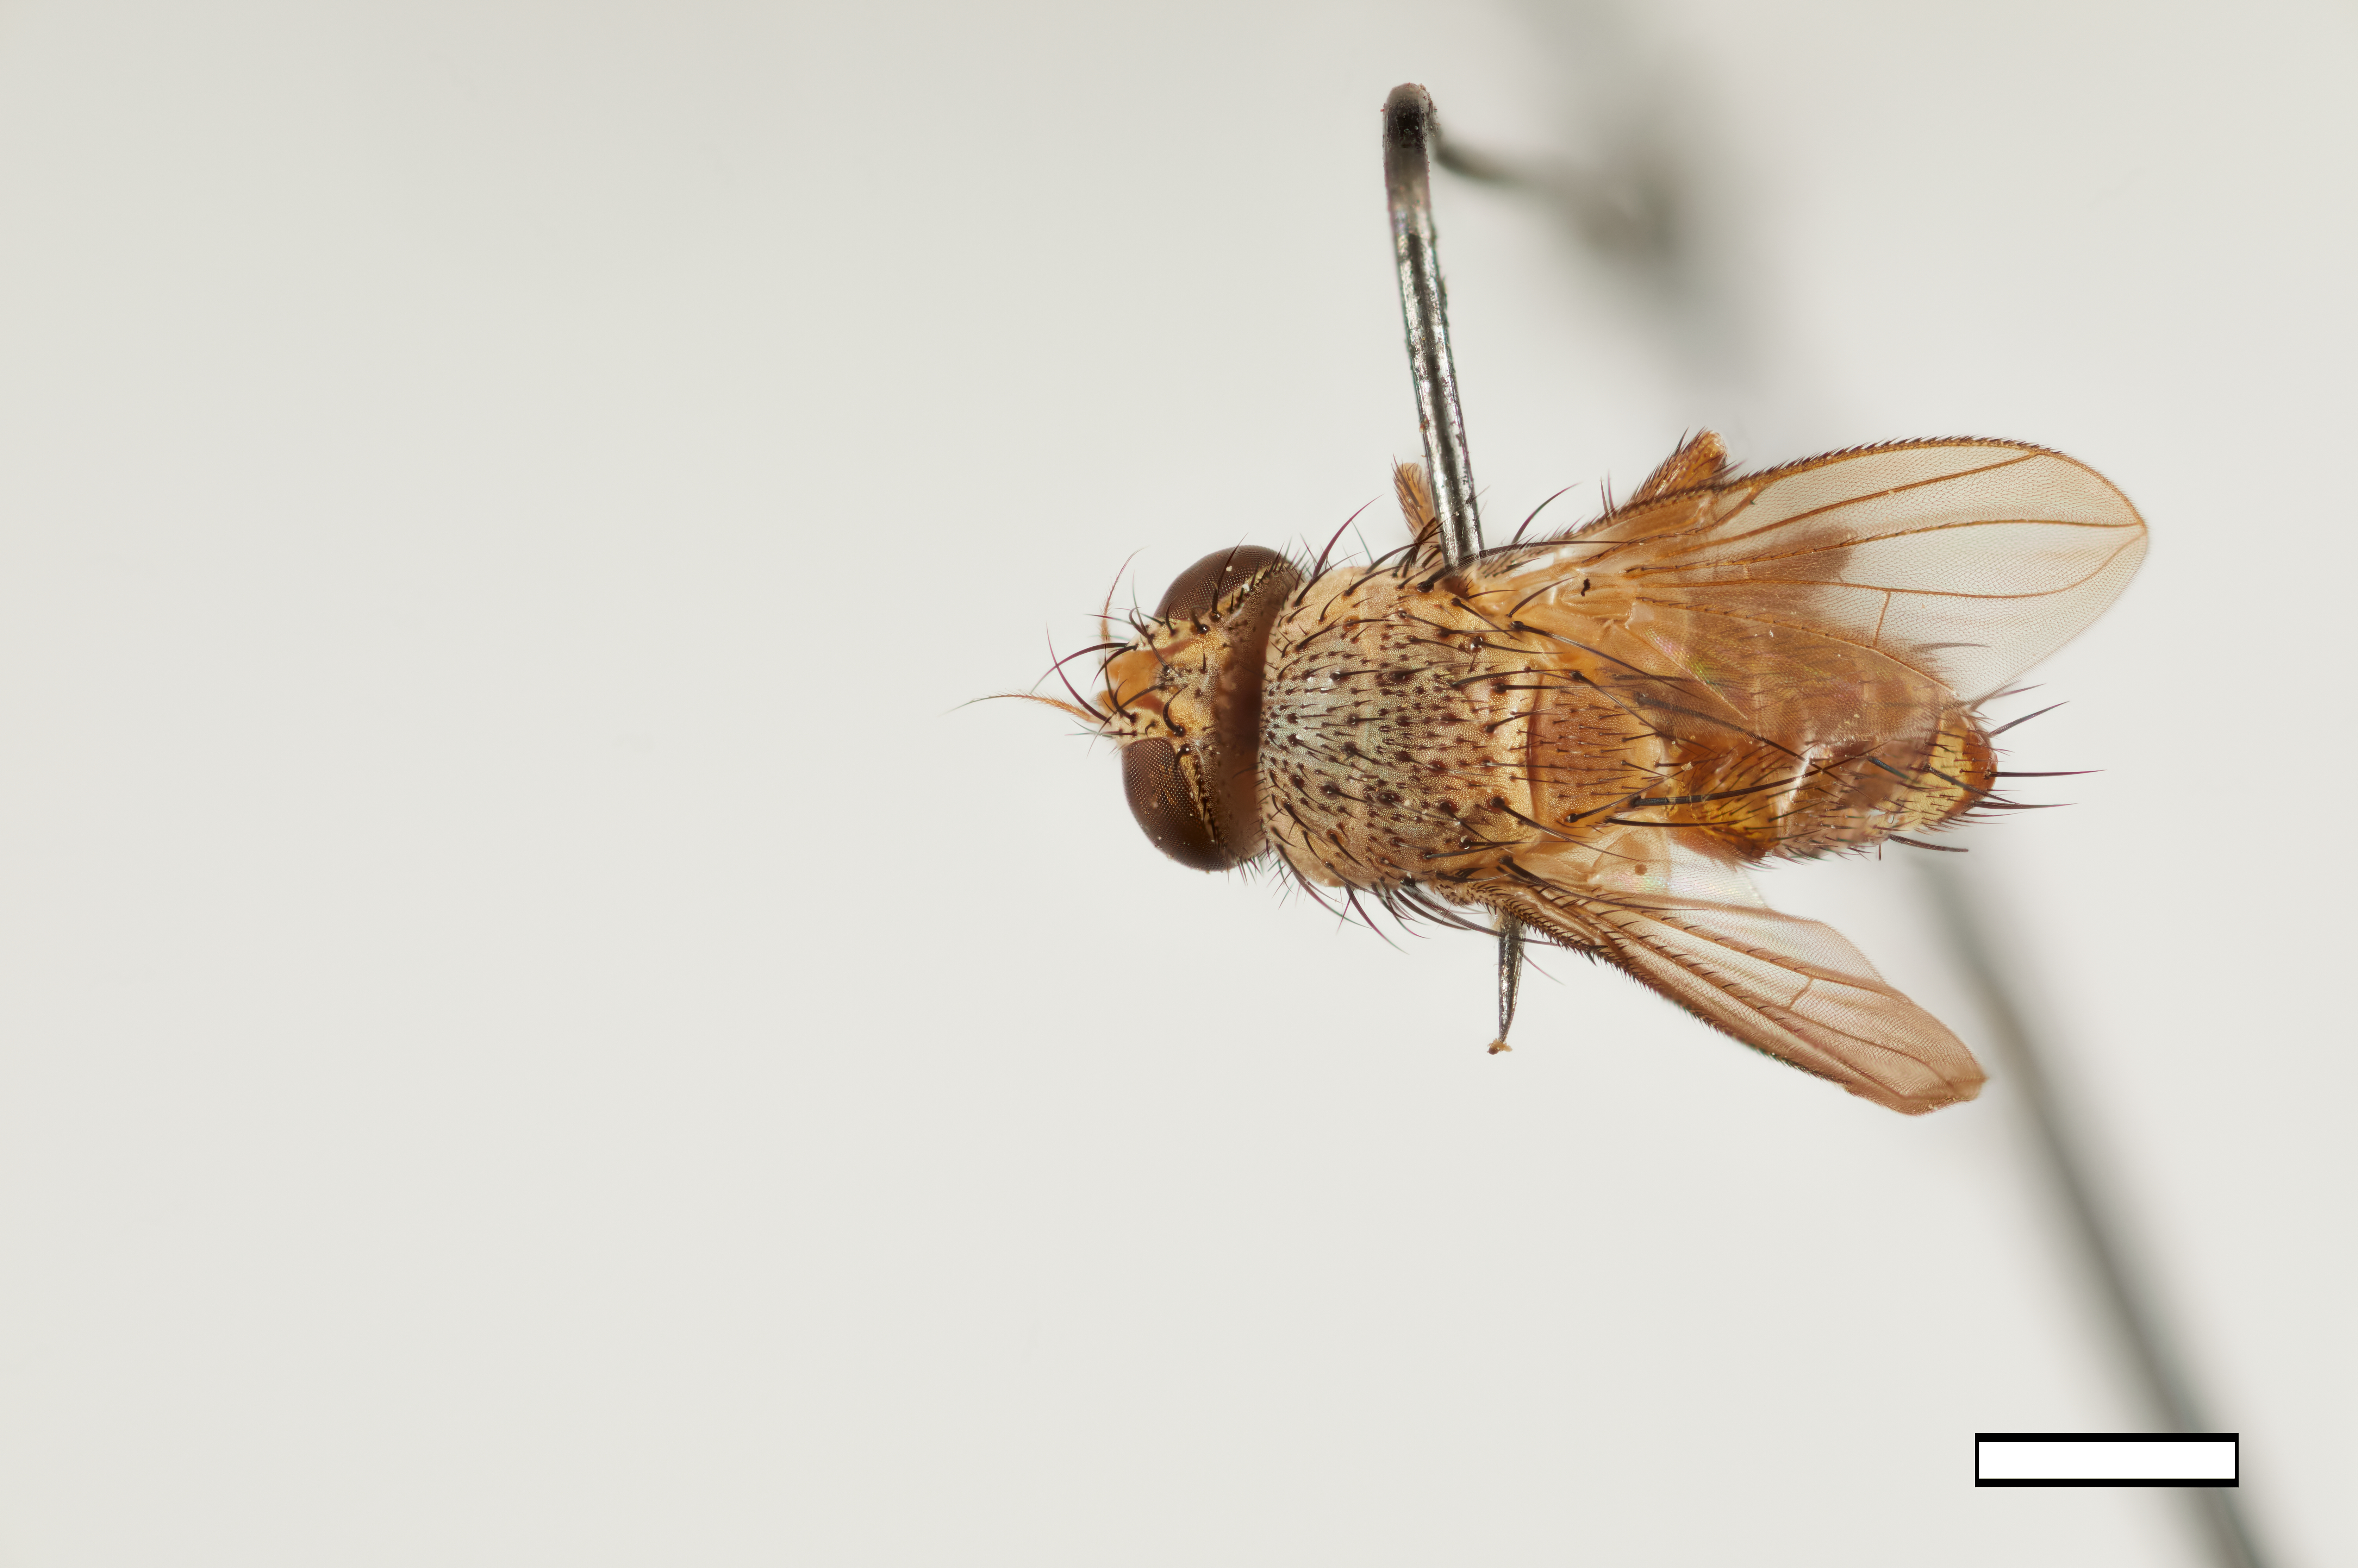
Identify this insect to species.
Actinocrocuta chaetosa
